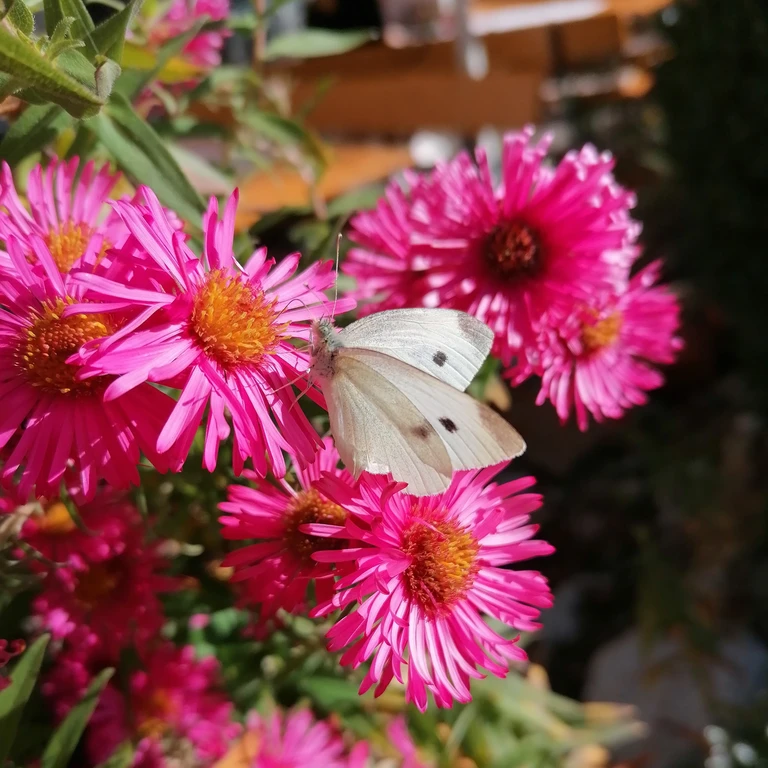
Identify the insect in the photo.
Pieris rapae
